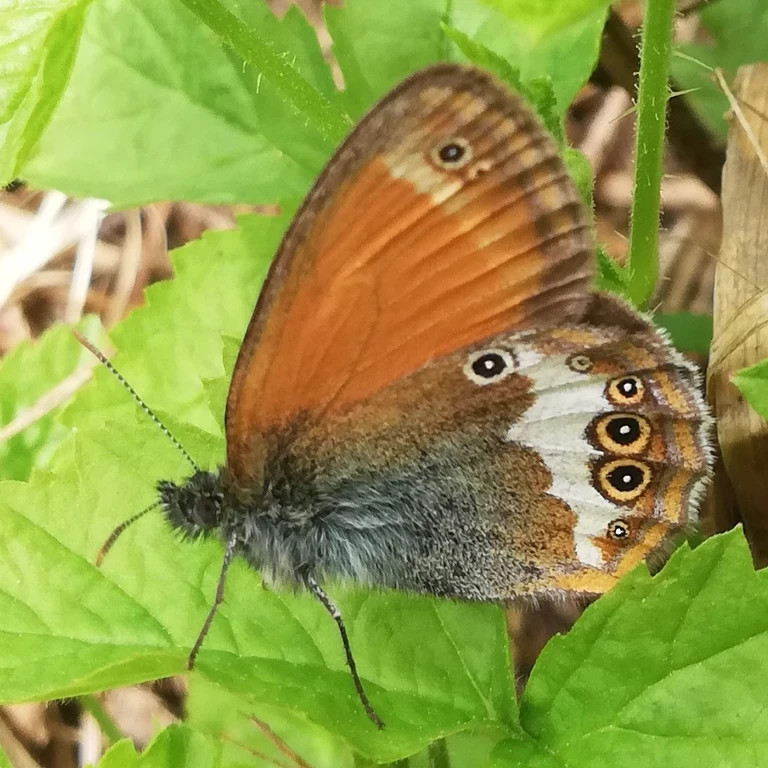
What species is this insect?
Coenonympha arcania
